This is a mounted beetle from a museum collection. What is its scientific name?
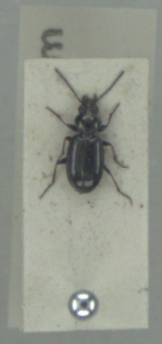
Bembidion properans
